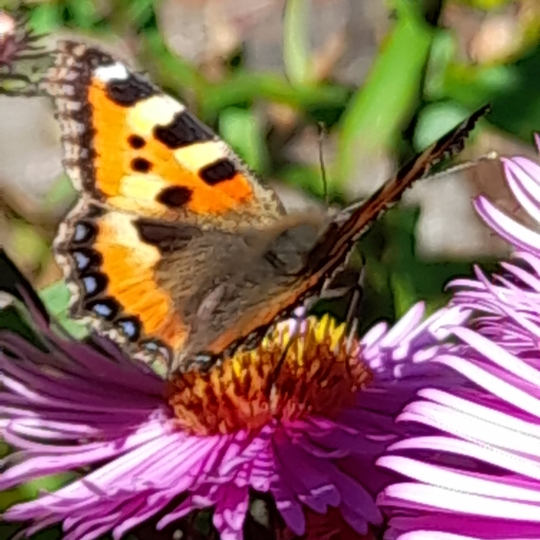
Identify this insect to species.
Aglais urticae
